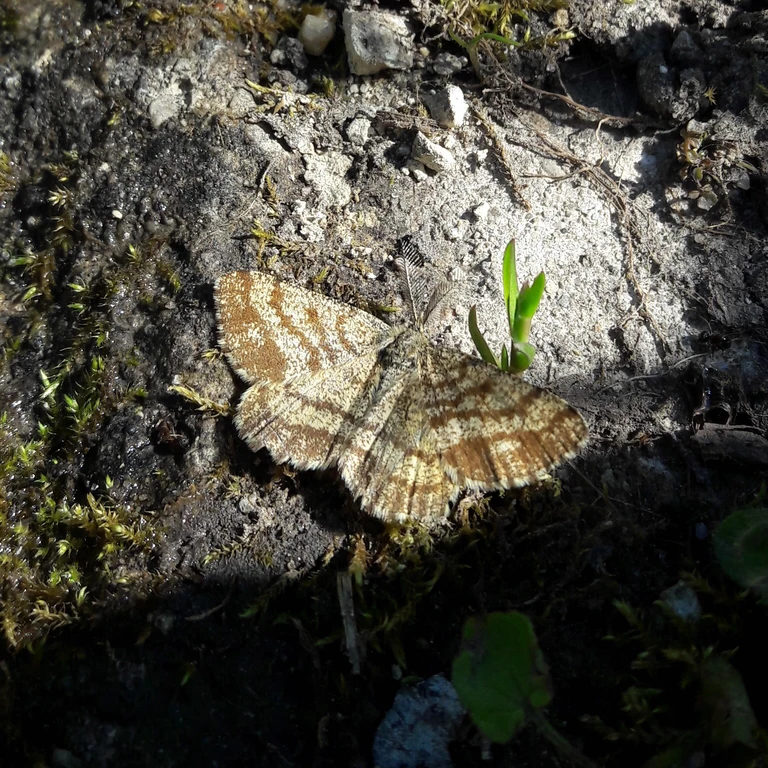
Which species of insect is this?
Ematurga atomaria
